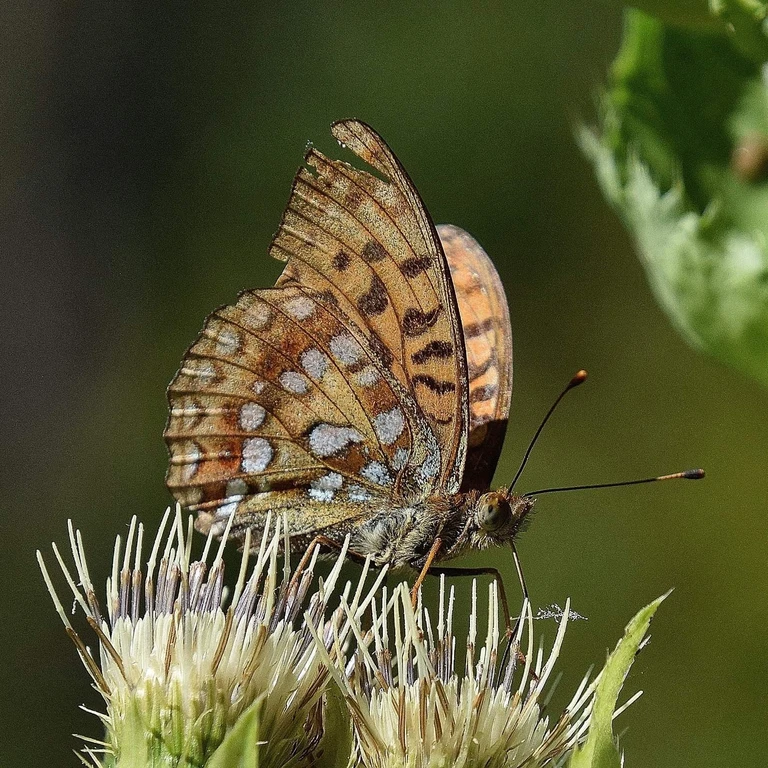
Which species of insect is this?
Fabriciana adippe
